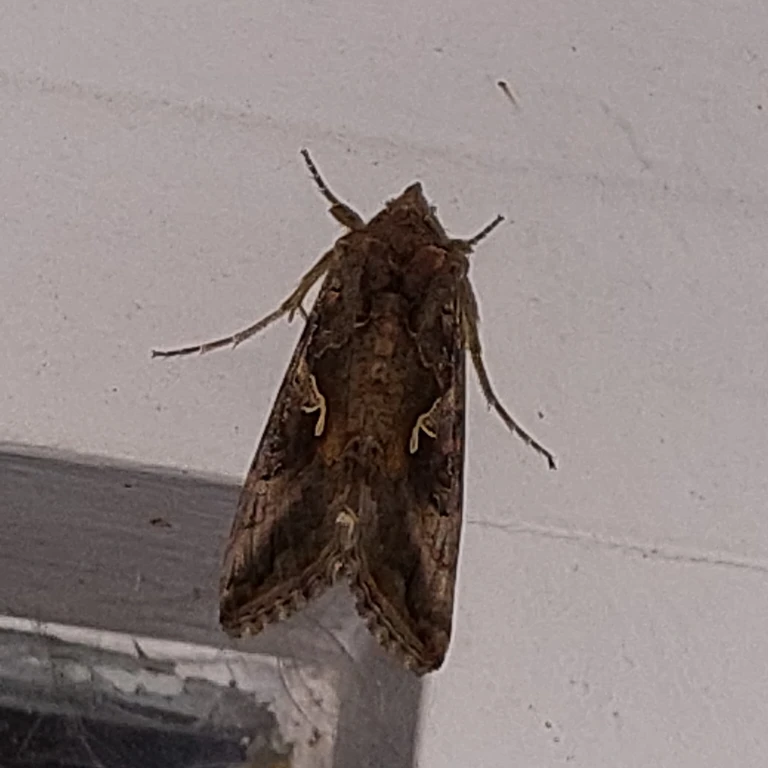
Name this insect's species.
Autographa gamma
